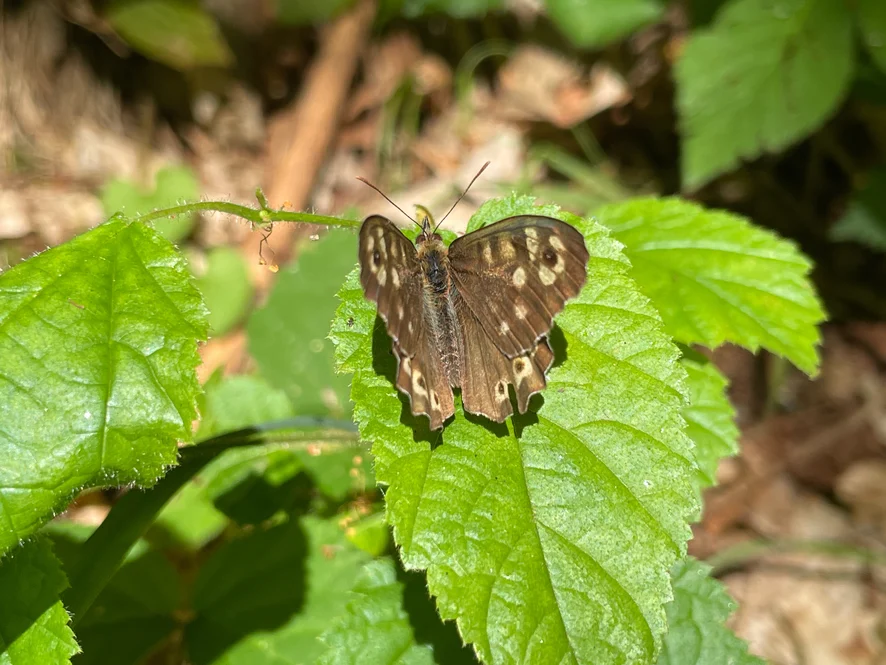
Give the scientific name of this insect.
Pararge aegeria
